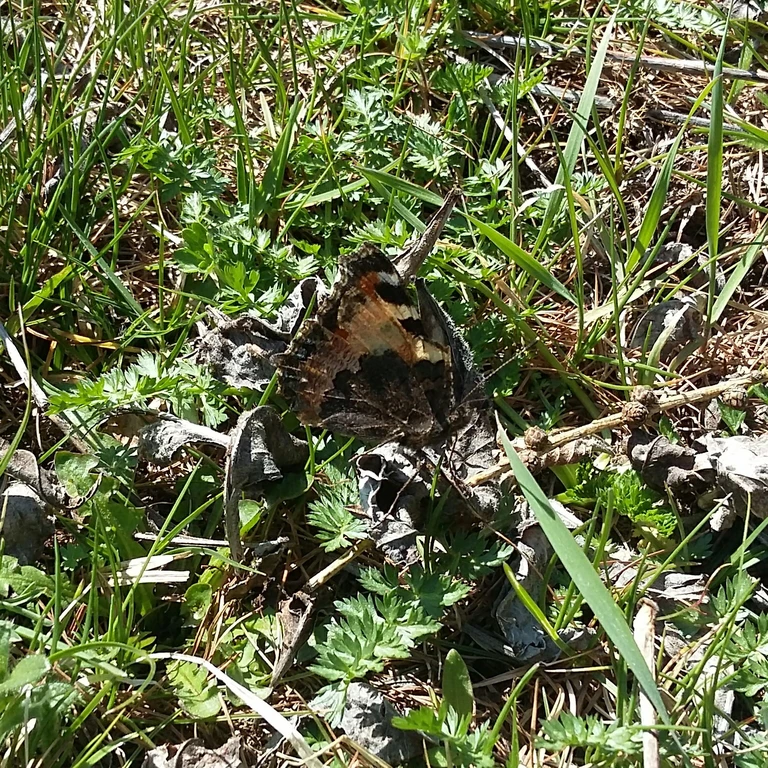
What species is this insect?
Aglais urticae
